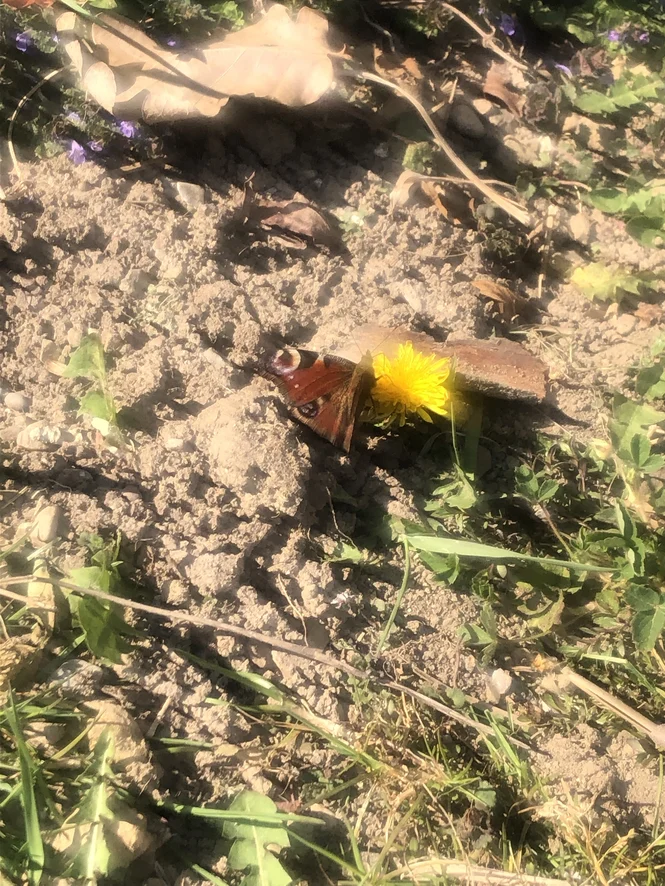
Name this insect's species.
Aglais io
